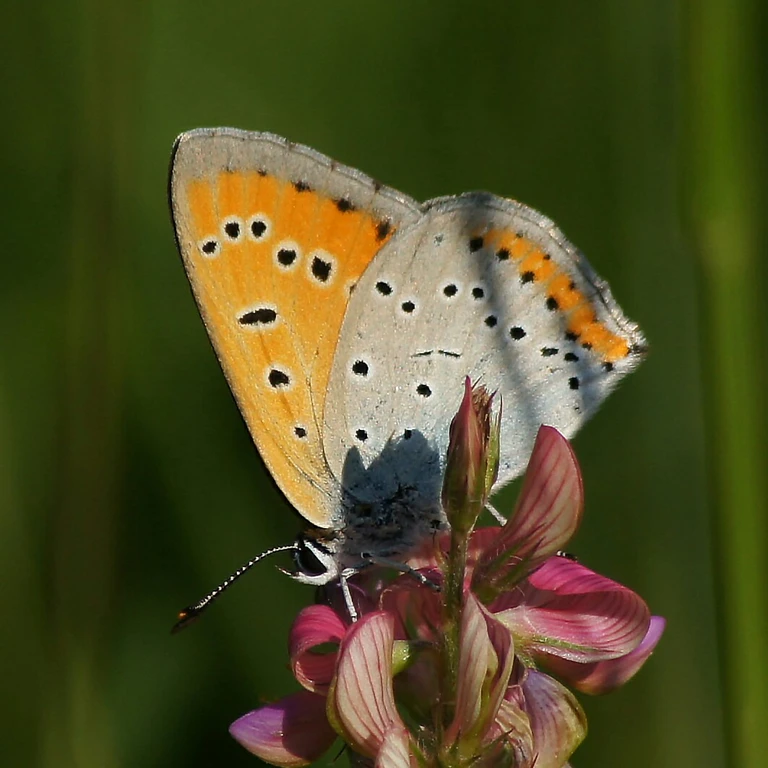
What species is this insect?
Lycaena dispar
